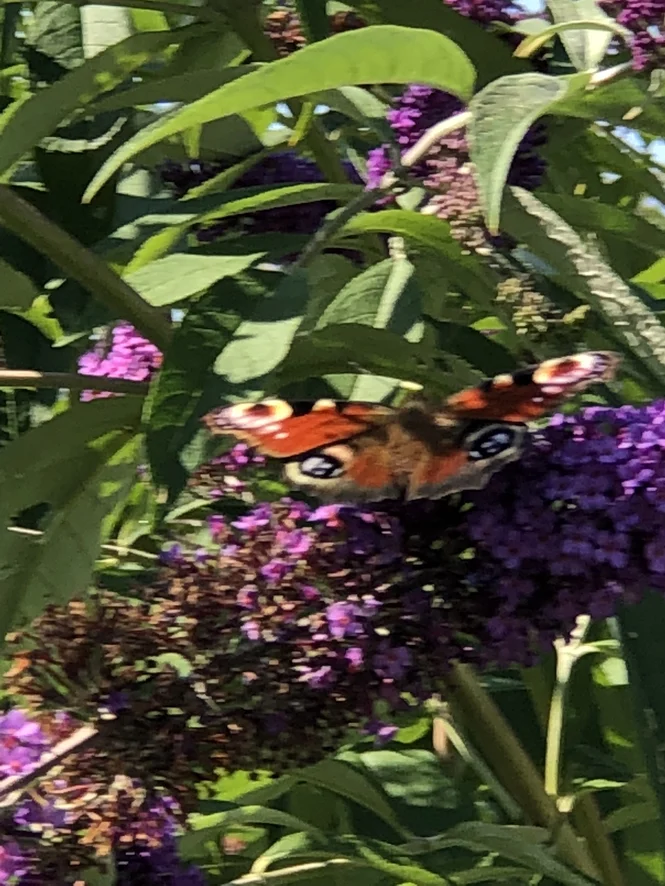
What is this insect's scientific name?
Aglais io
